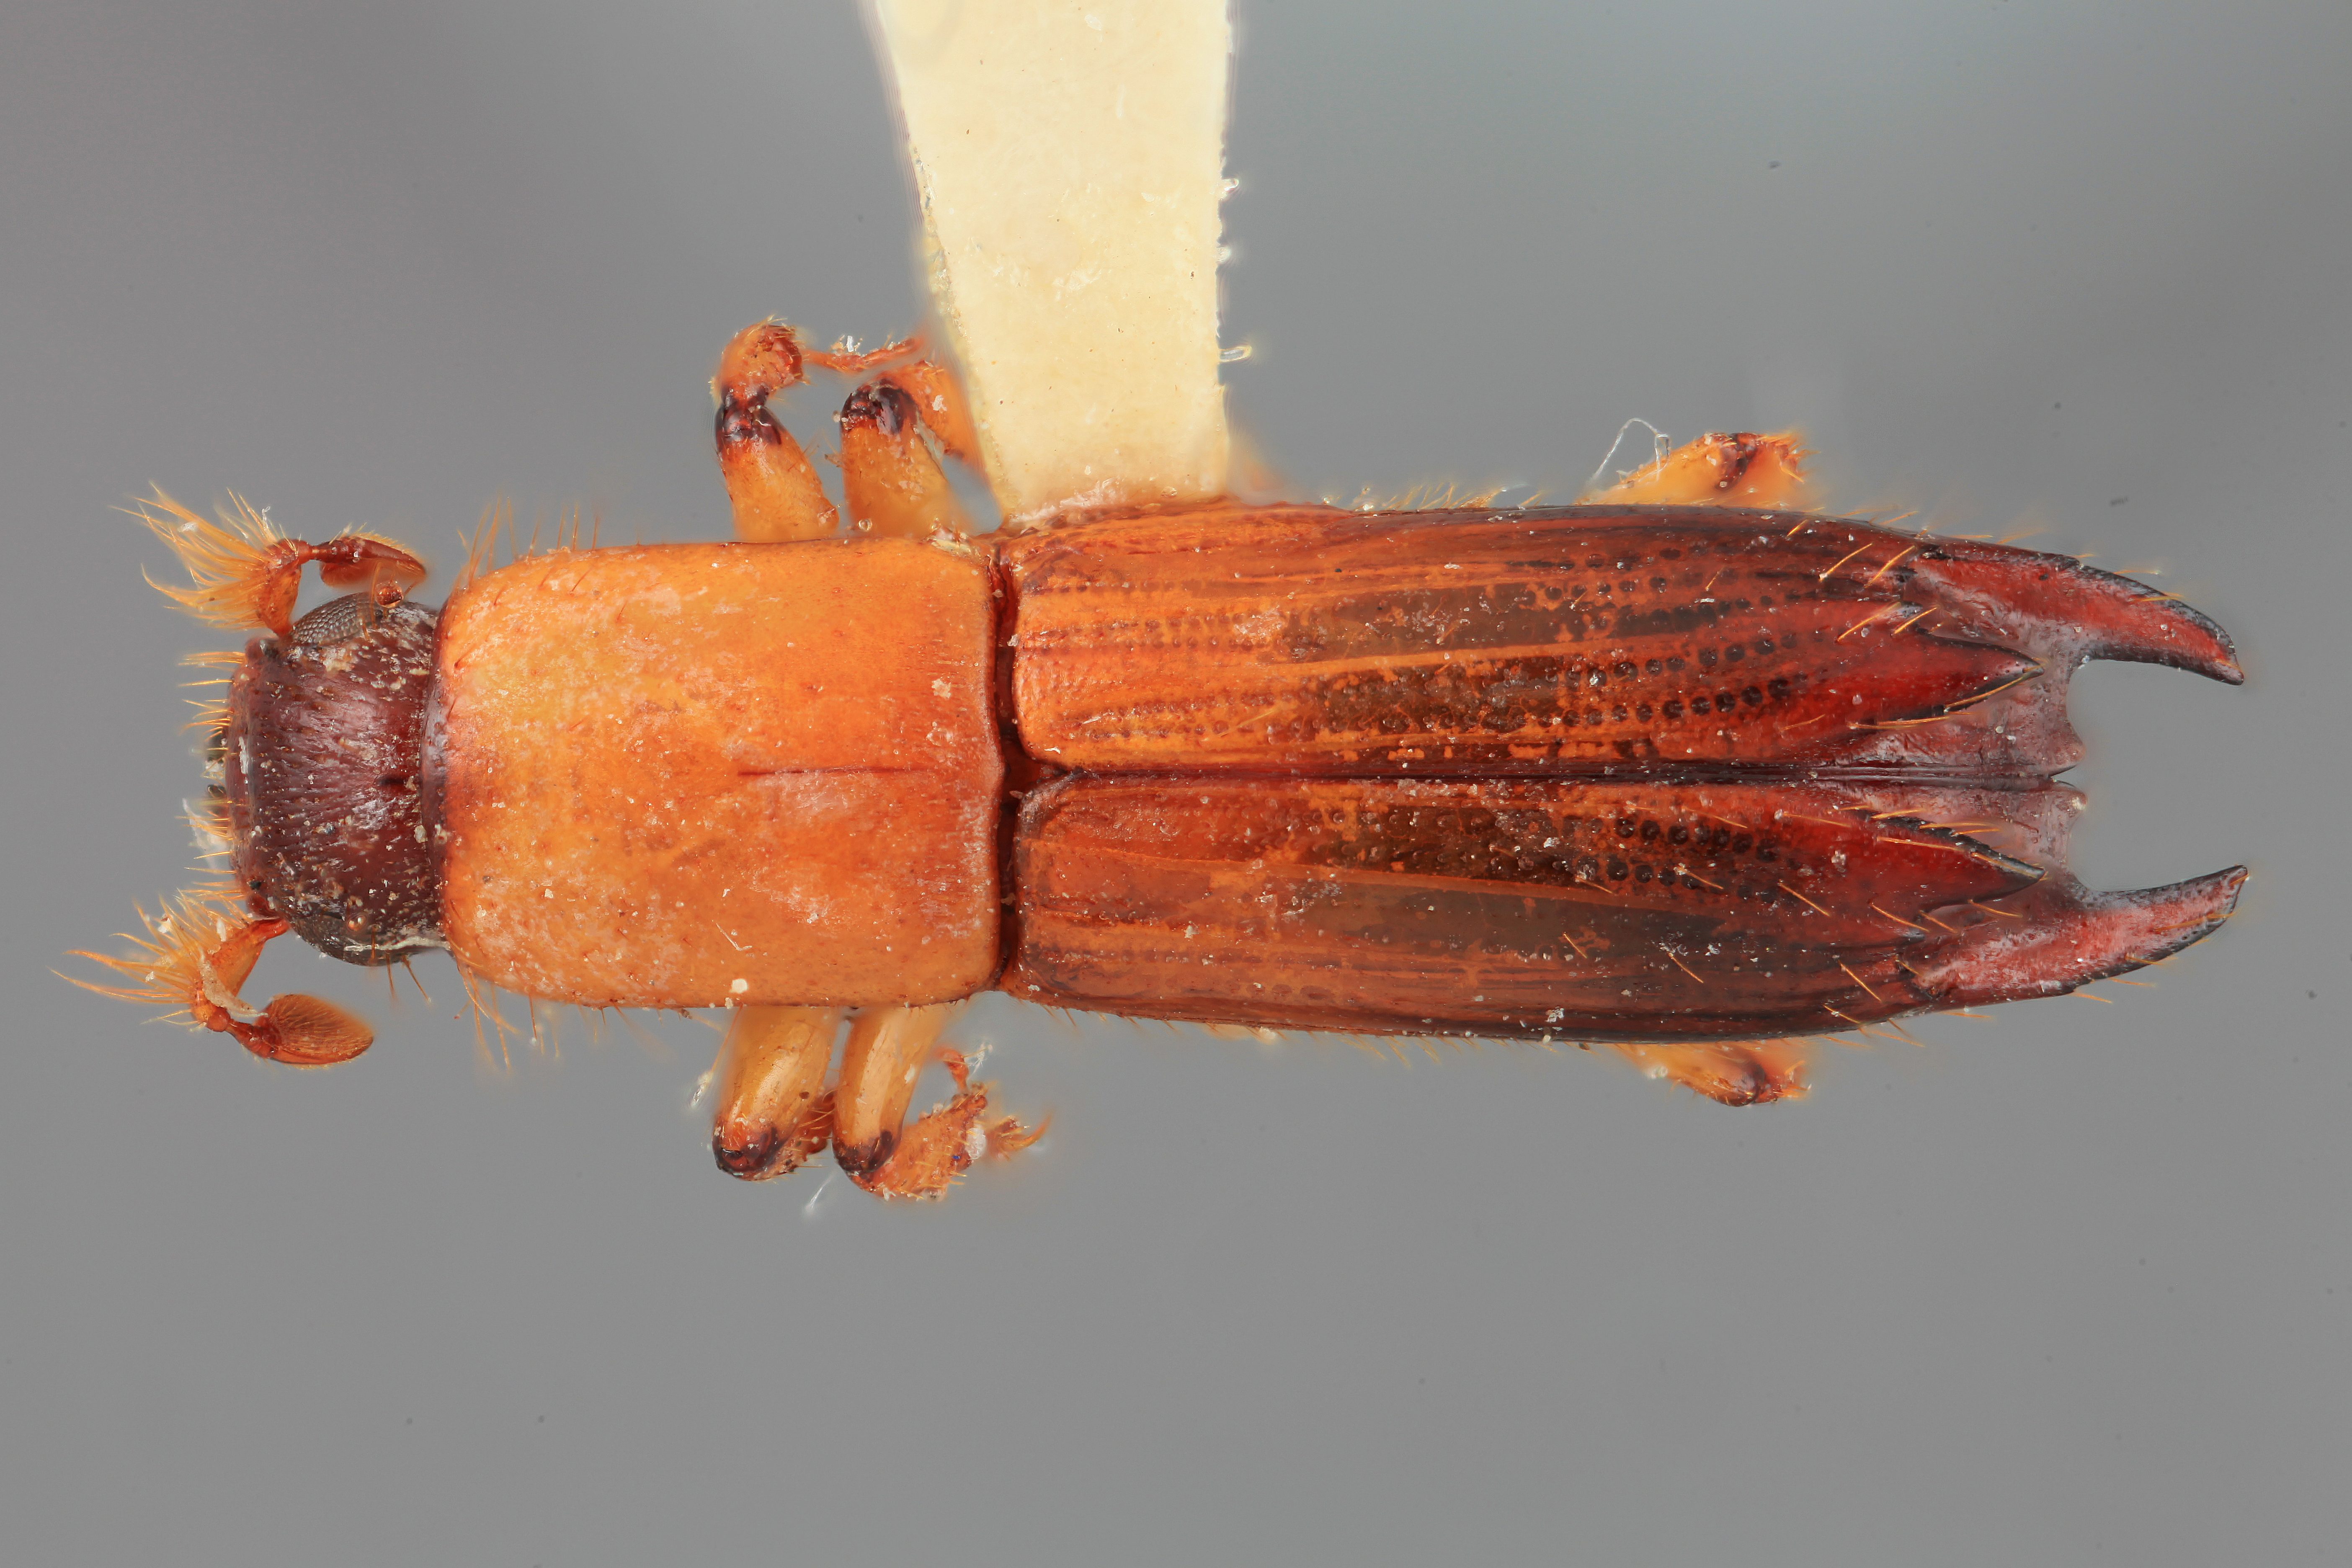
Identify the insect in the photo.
Tesserocerus forceps
